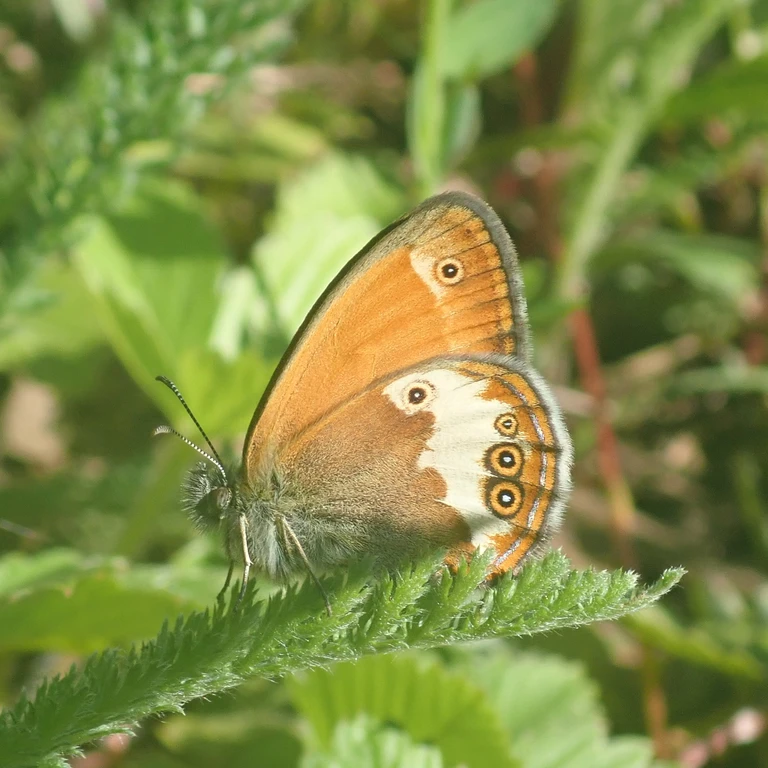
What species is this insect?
Coenonympha arcania
